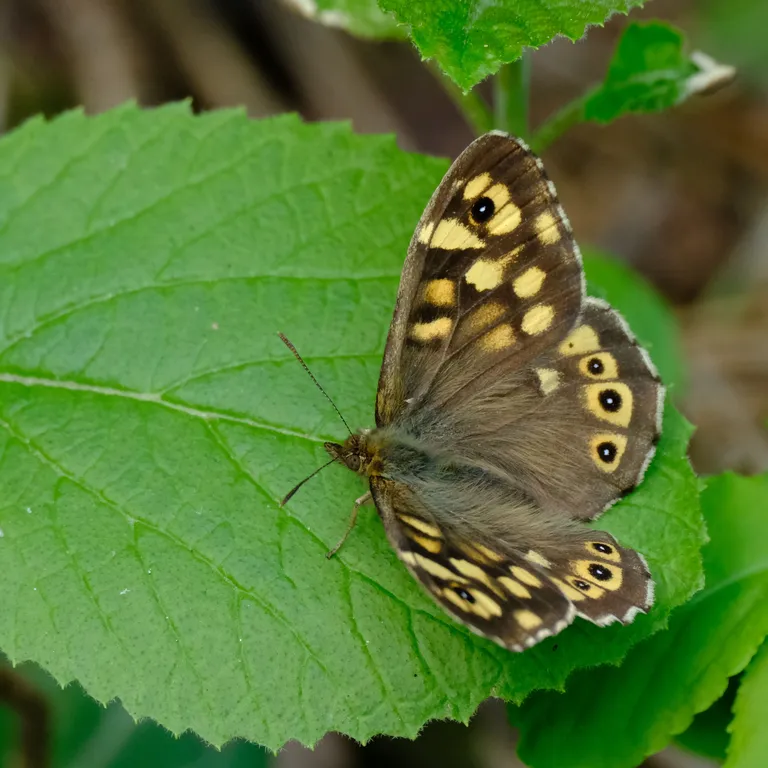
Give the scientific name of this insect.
Pararge aegeria
